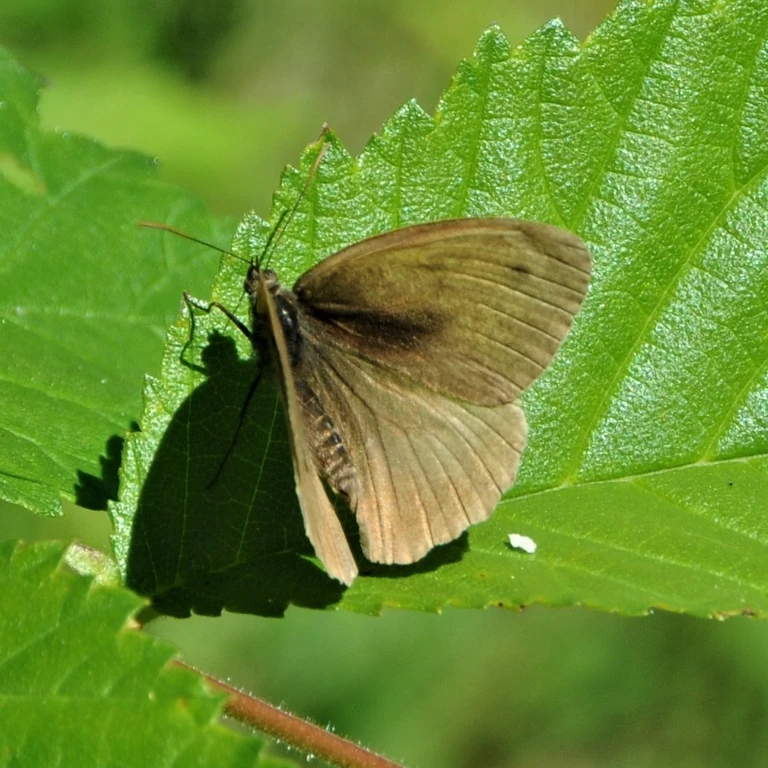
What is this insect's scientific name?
Maniola jurtina
